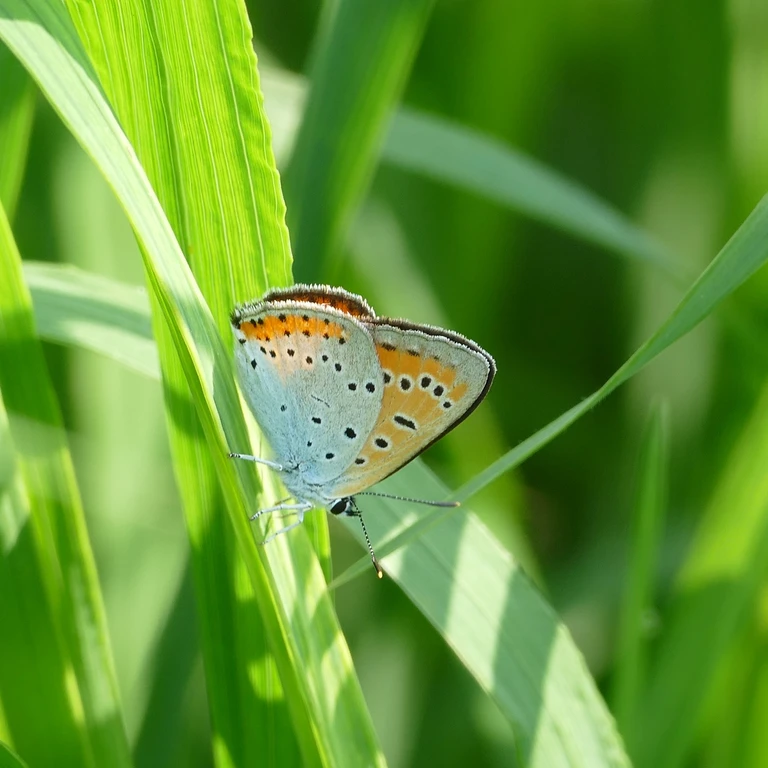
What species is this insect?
Lycaena dispar
